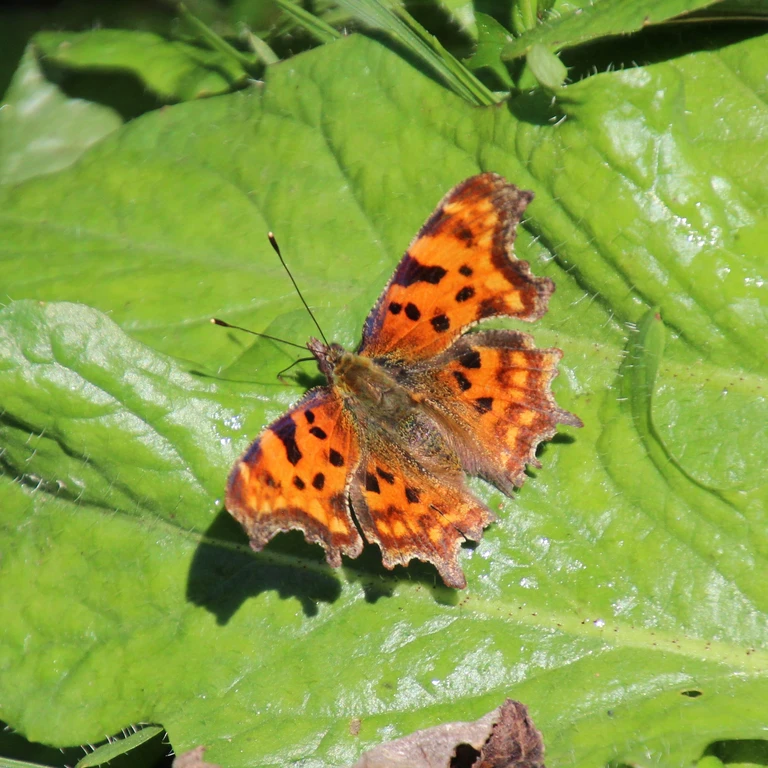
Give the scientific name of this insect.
Polygonia c-album
